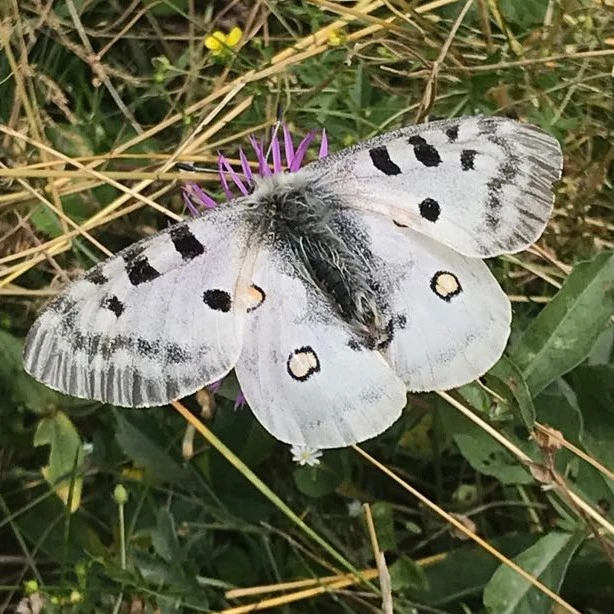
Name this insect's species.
Parnassius apollo
